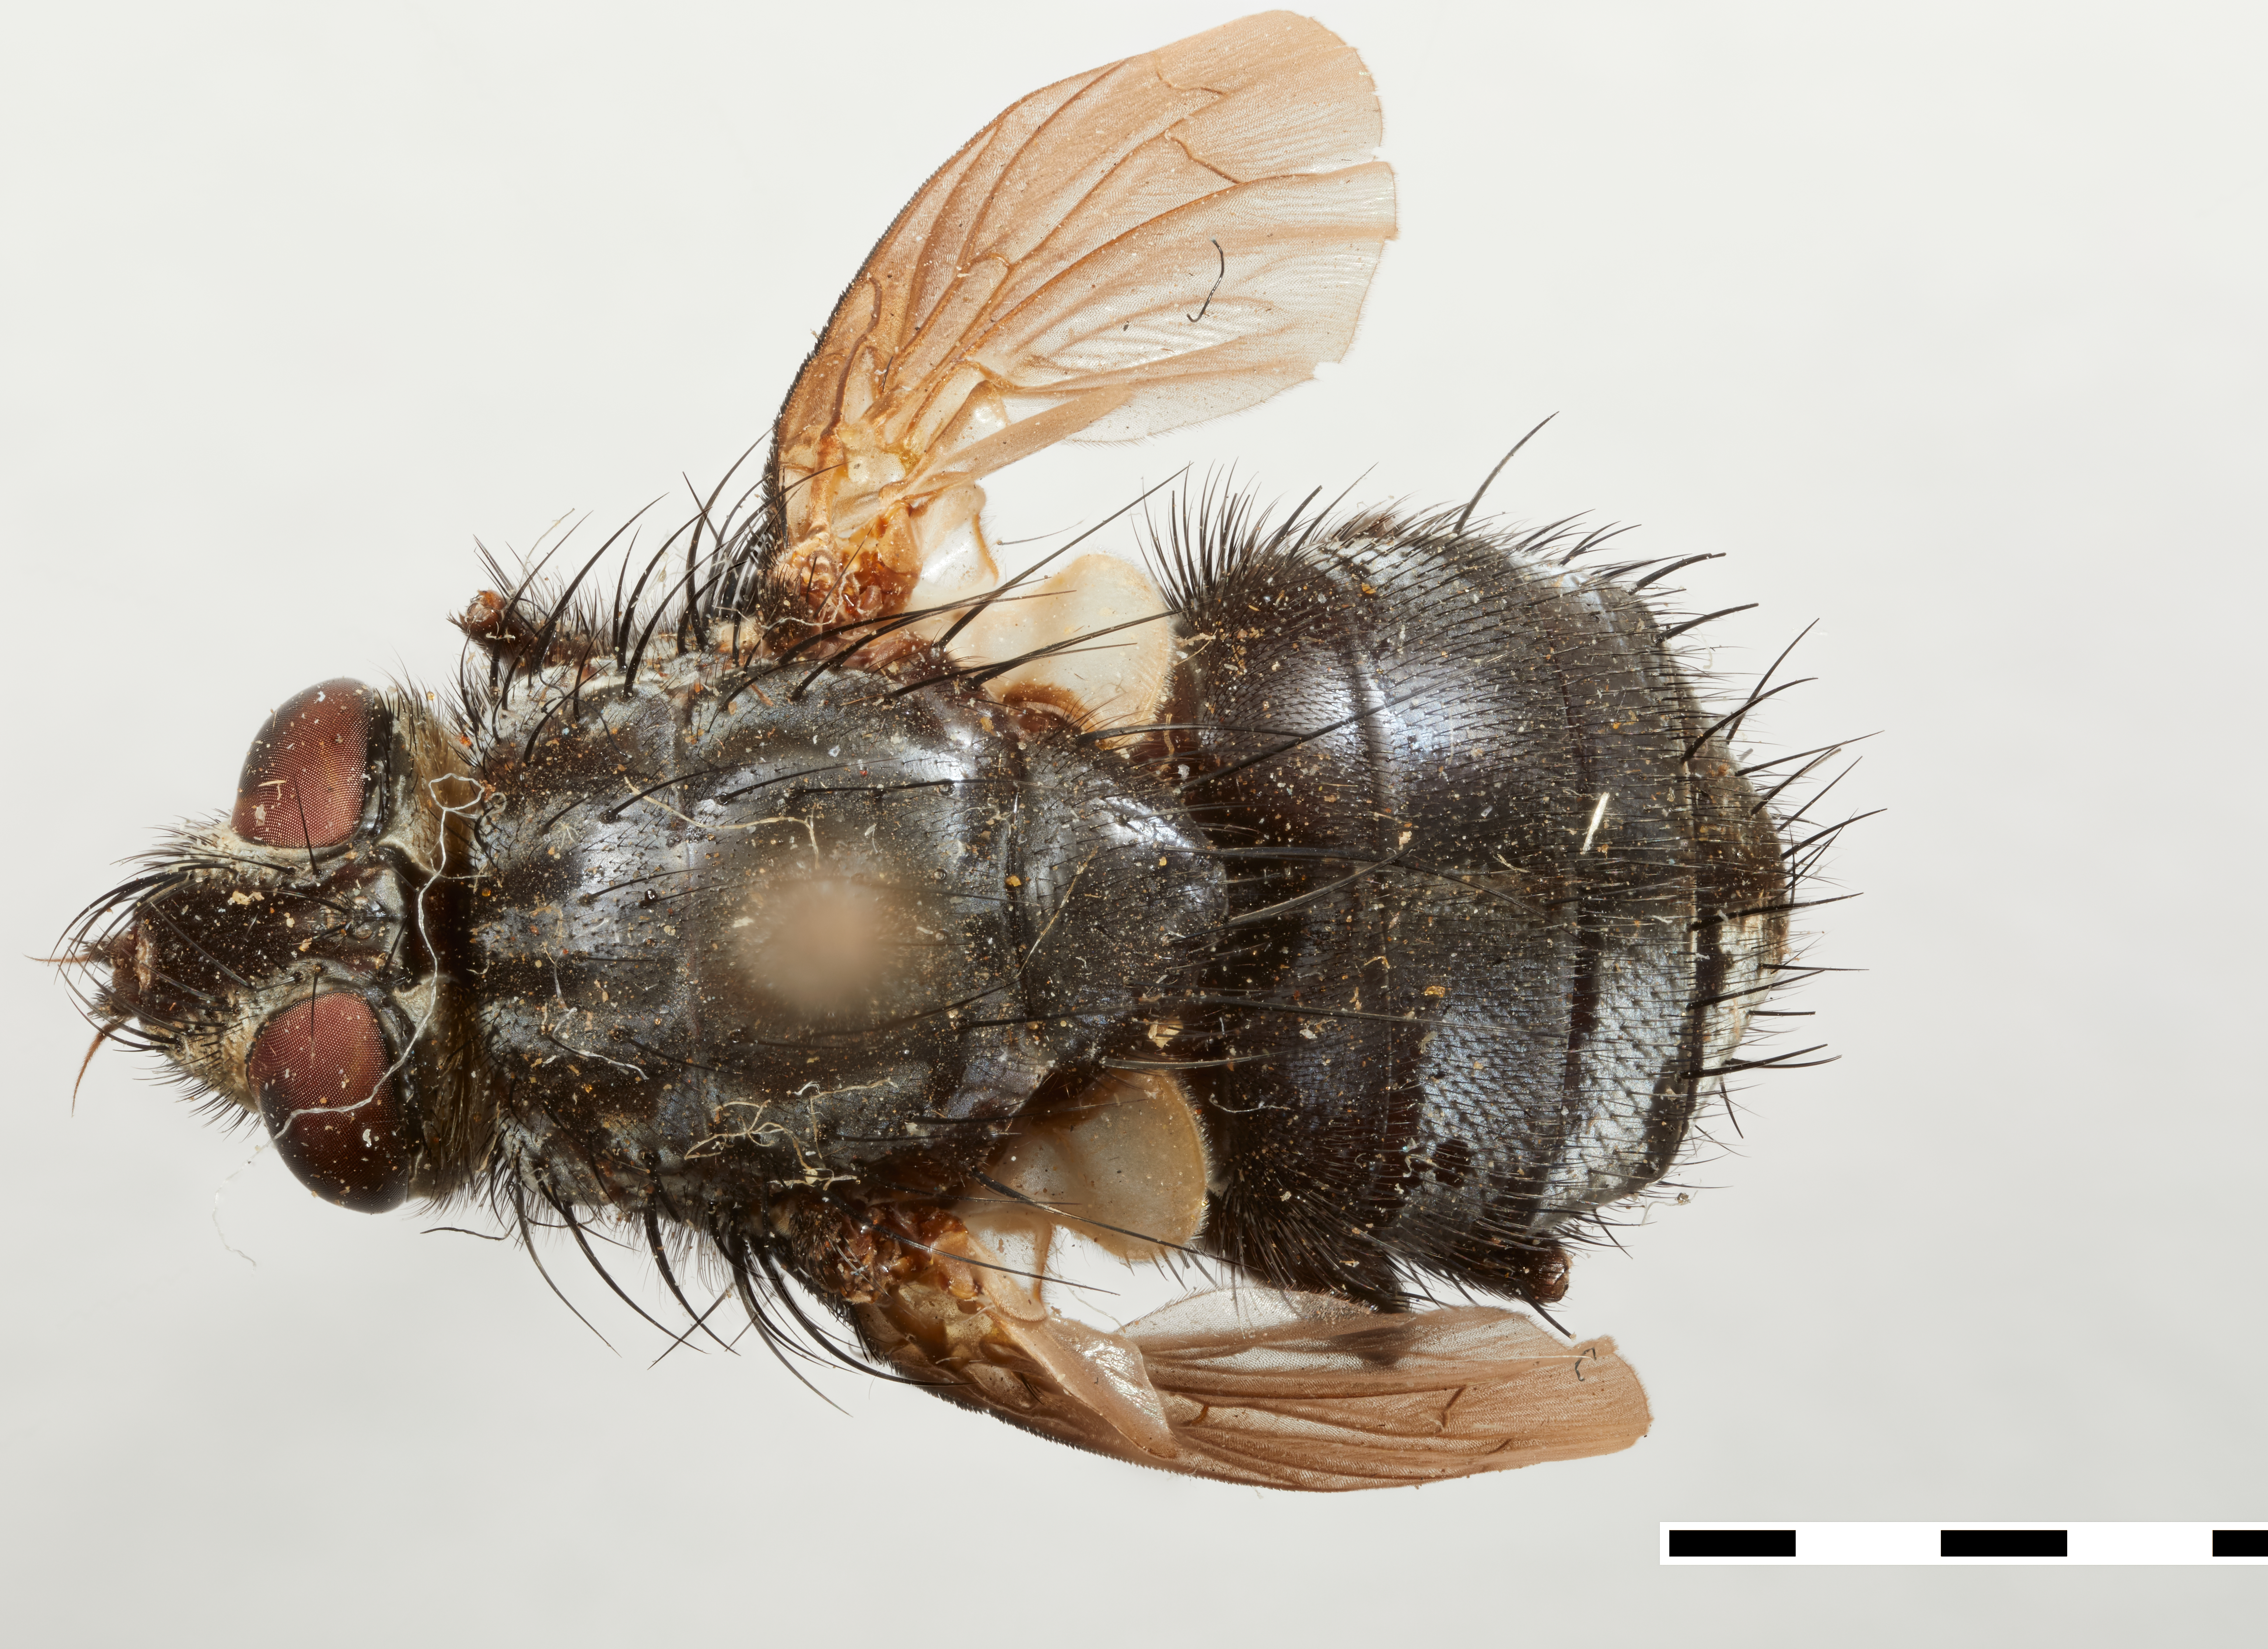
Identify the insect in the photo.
Morphodexia facialis
